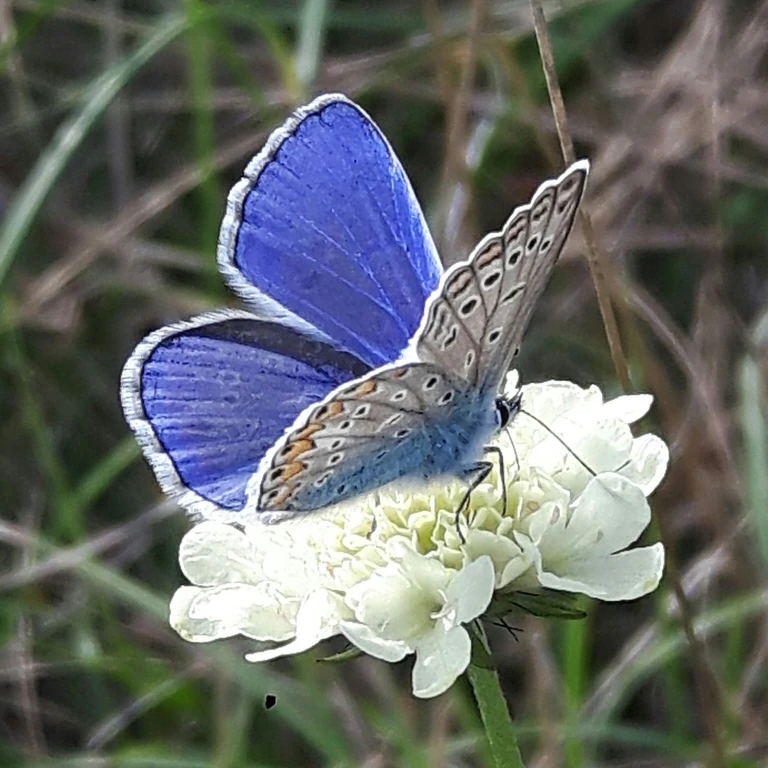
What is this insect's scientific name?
Polyommatus icarus
